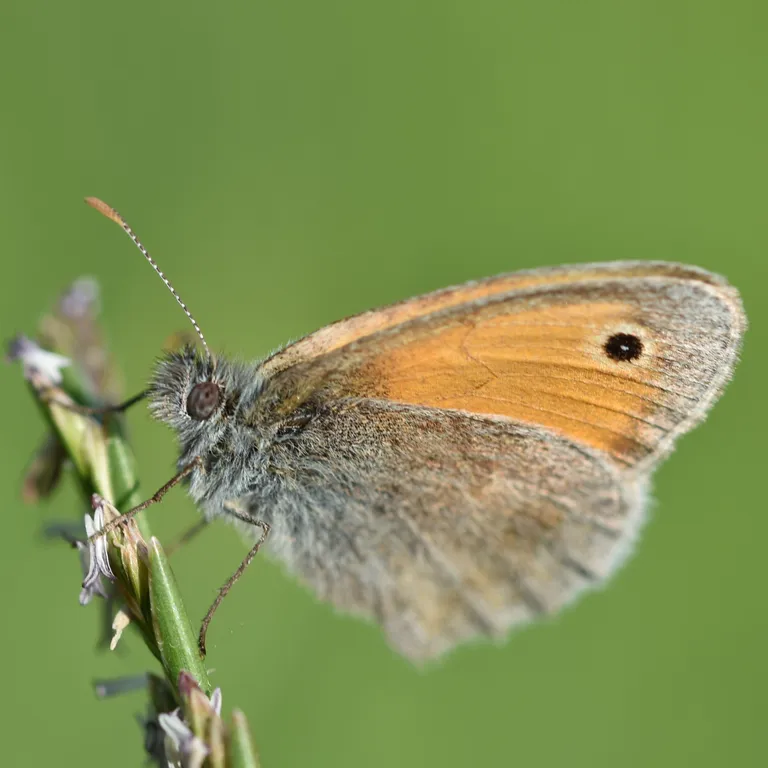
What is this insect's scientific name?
Coenonympha pamphilus
